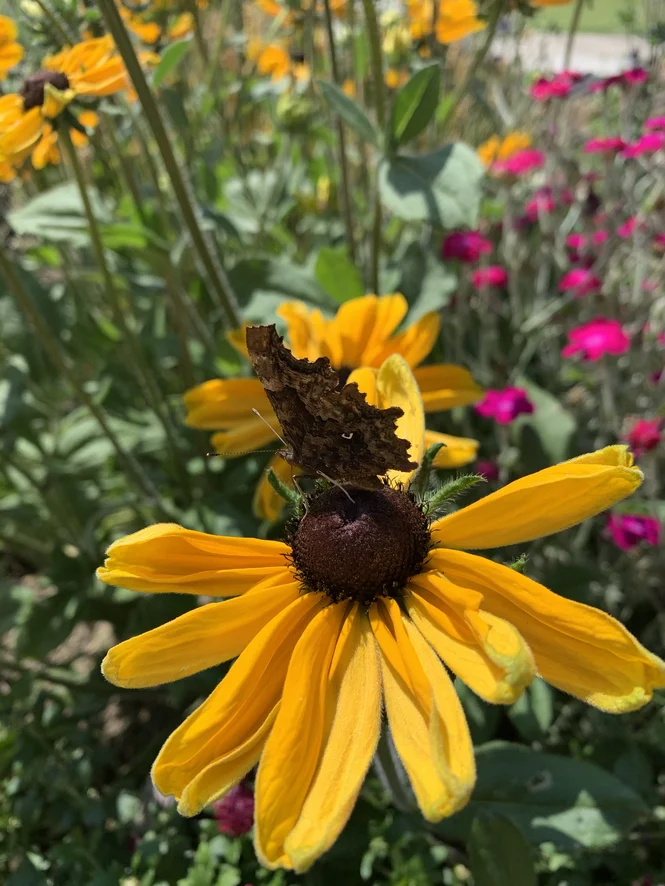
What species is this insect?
Polygonia c-album
